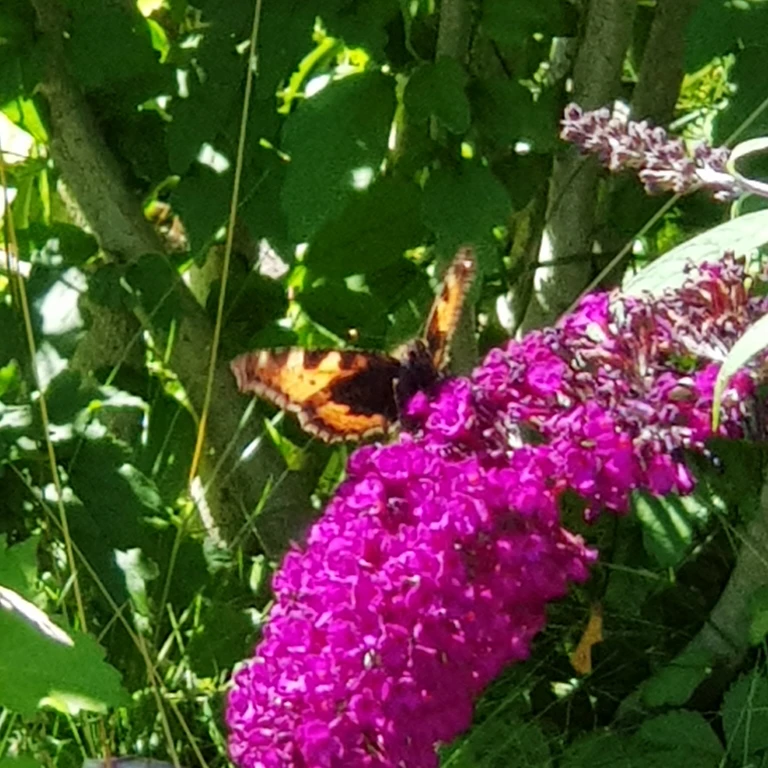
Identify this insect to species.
Aglais urticae
